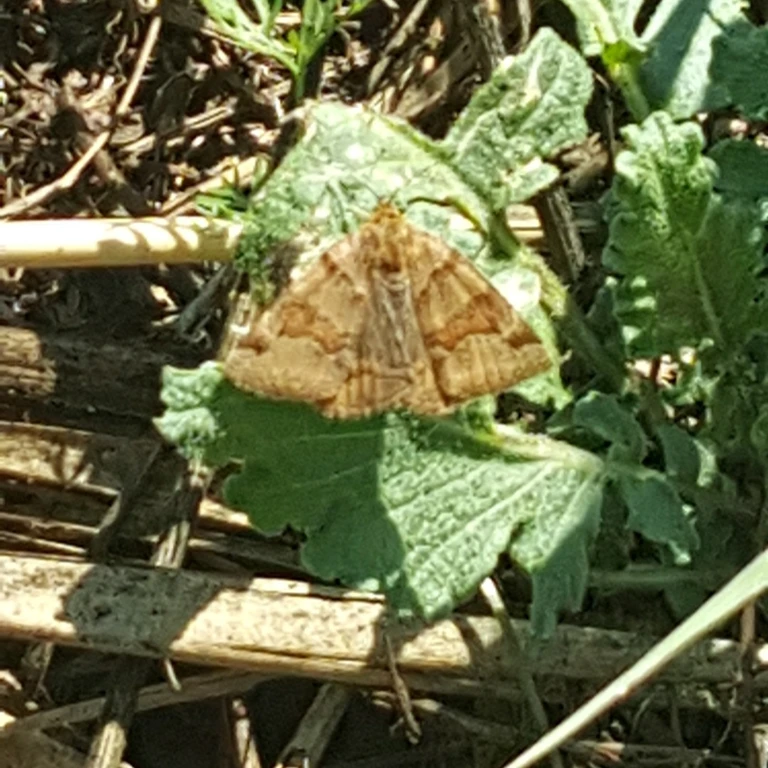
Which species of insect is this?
Euclidia glyphica
